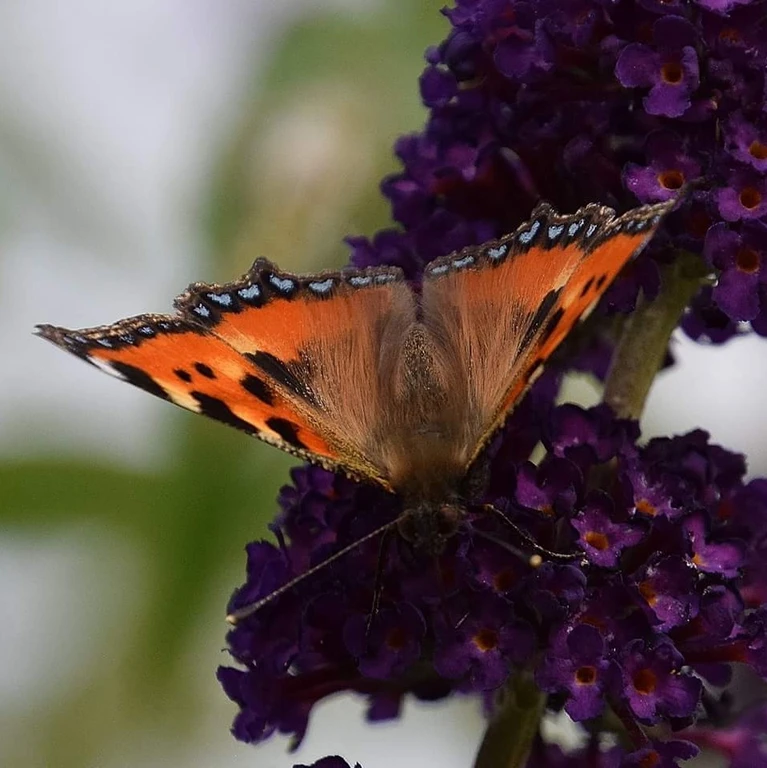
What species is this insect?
Aglais urticae
